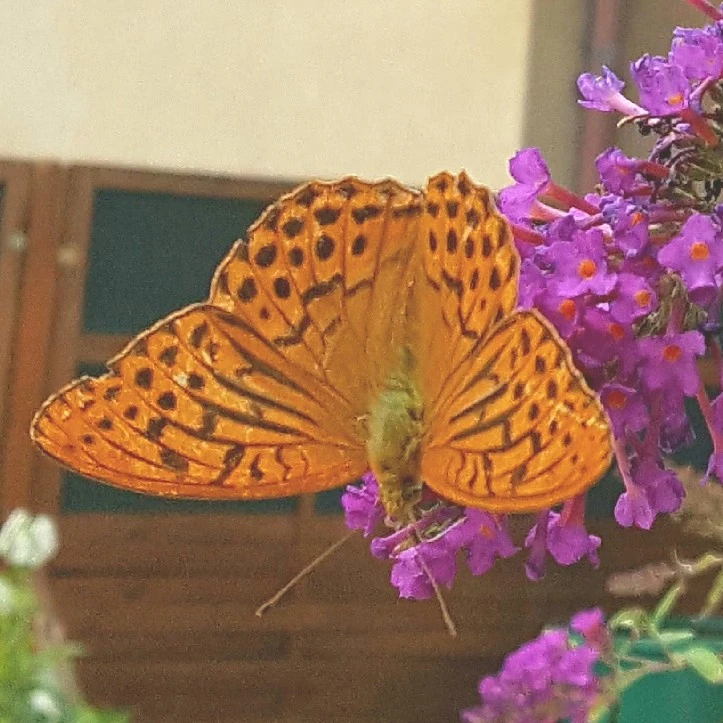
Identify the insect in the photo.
Argynnis paphia
